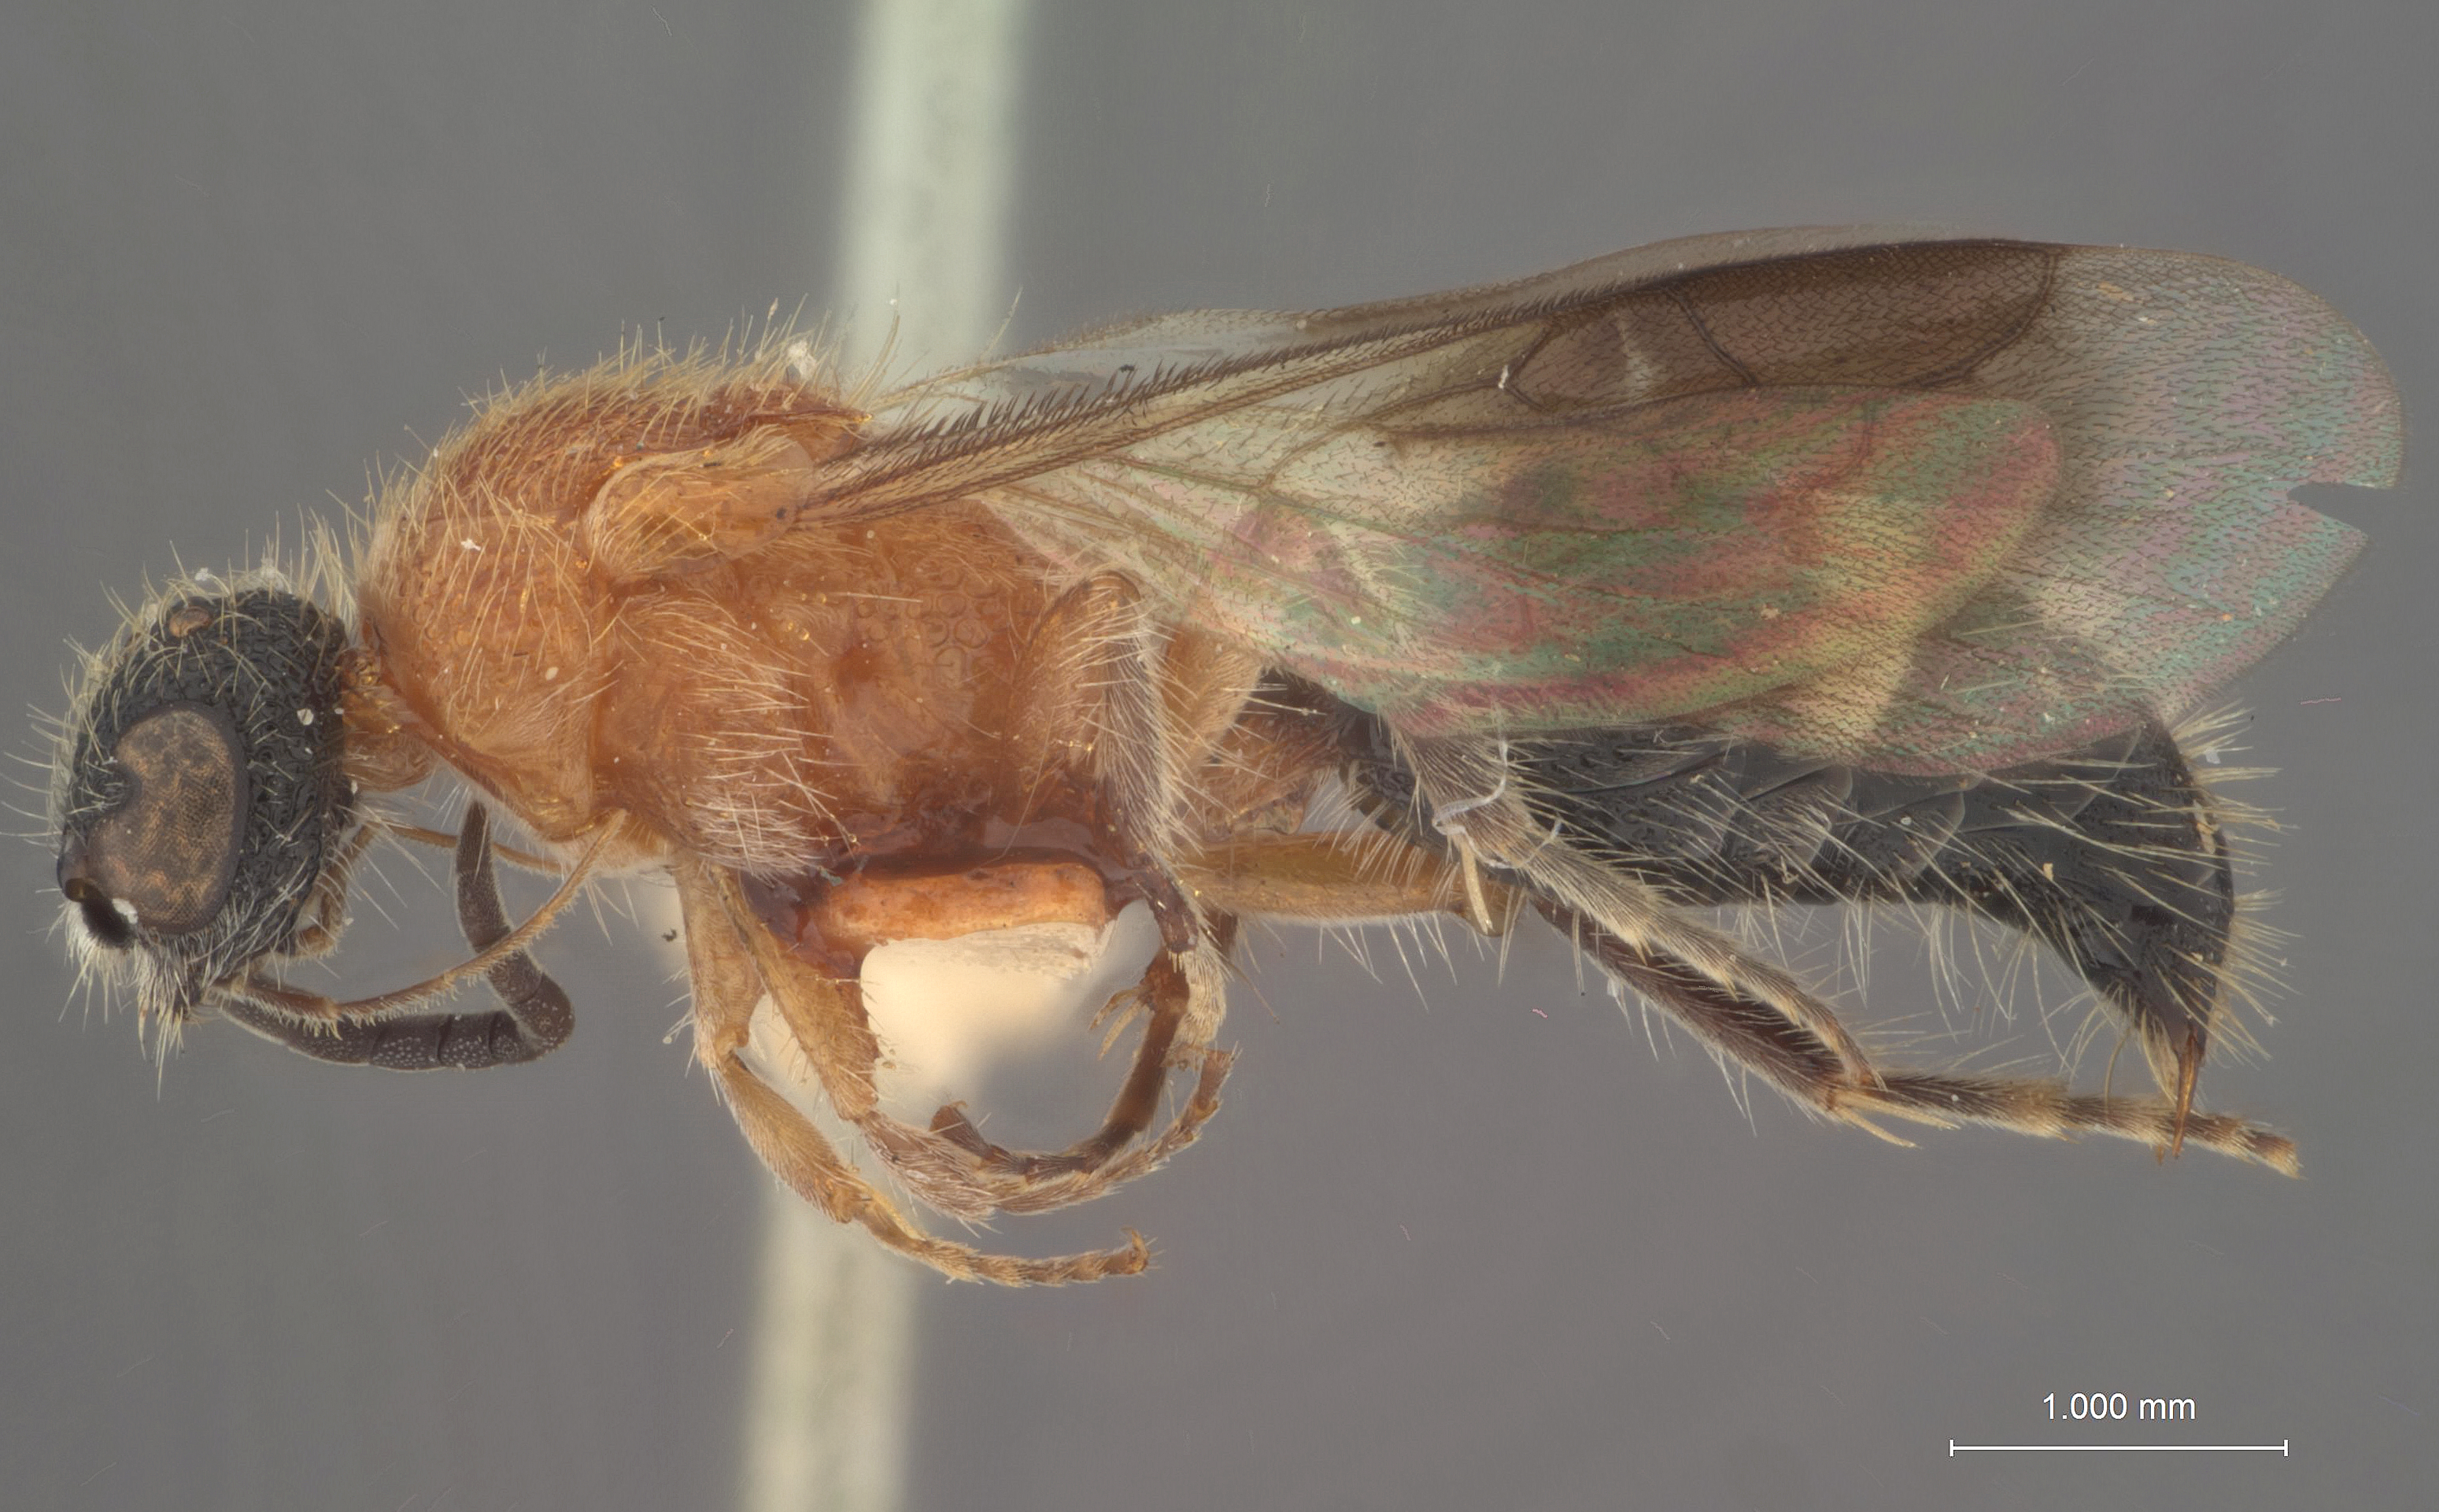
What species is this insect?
Odontomutilla pedaria
